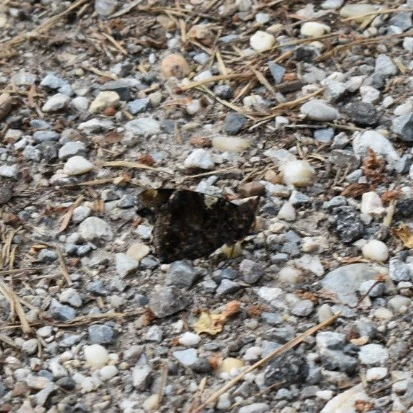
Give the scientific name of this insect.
Vanessa atalanta
